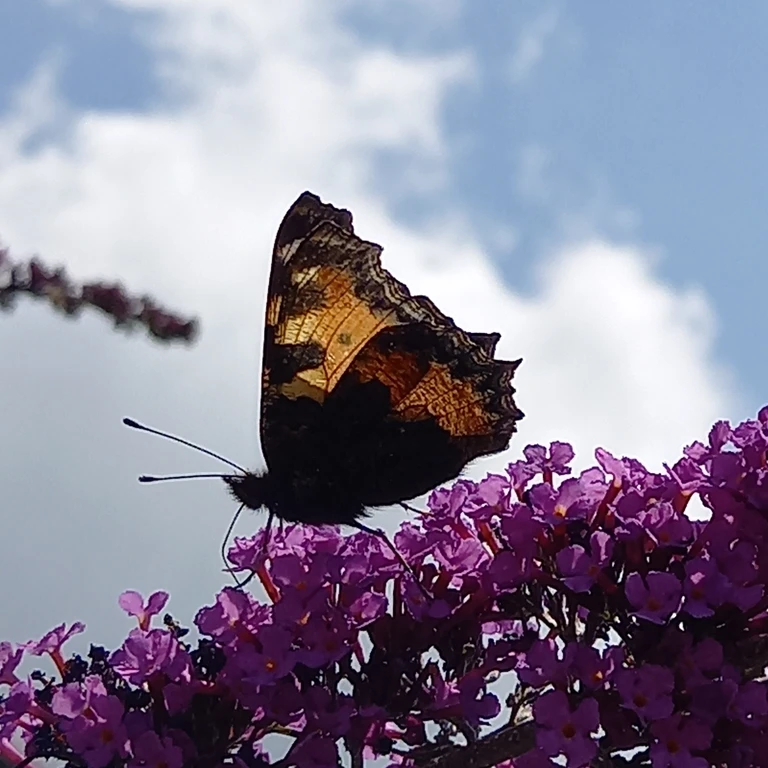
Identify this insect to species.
Aglais urticae
